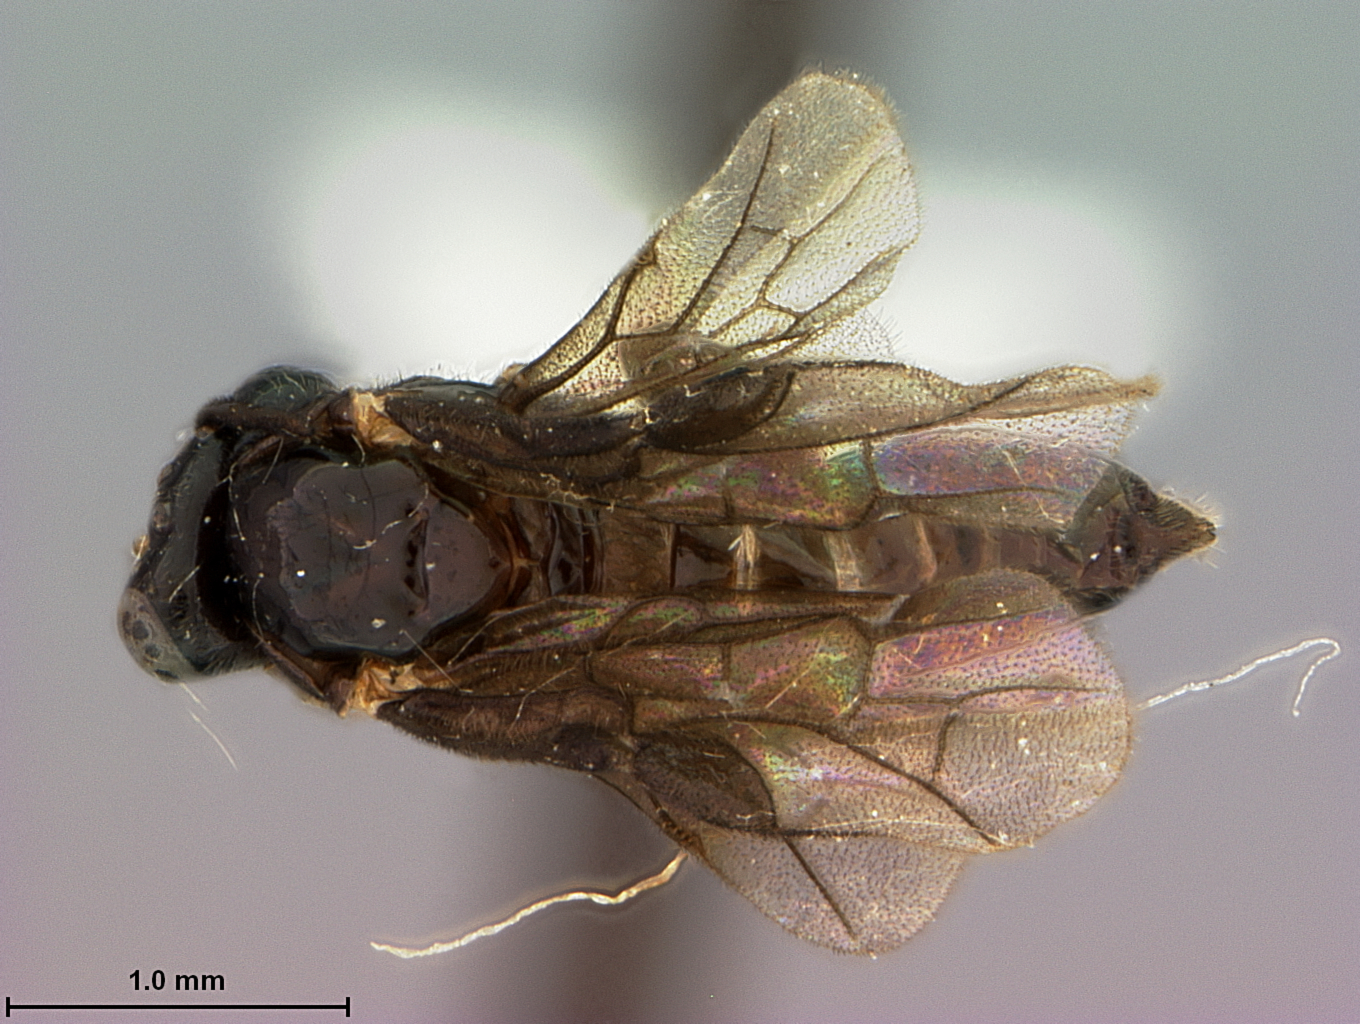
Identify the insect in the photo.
Atomacera mina
